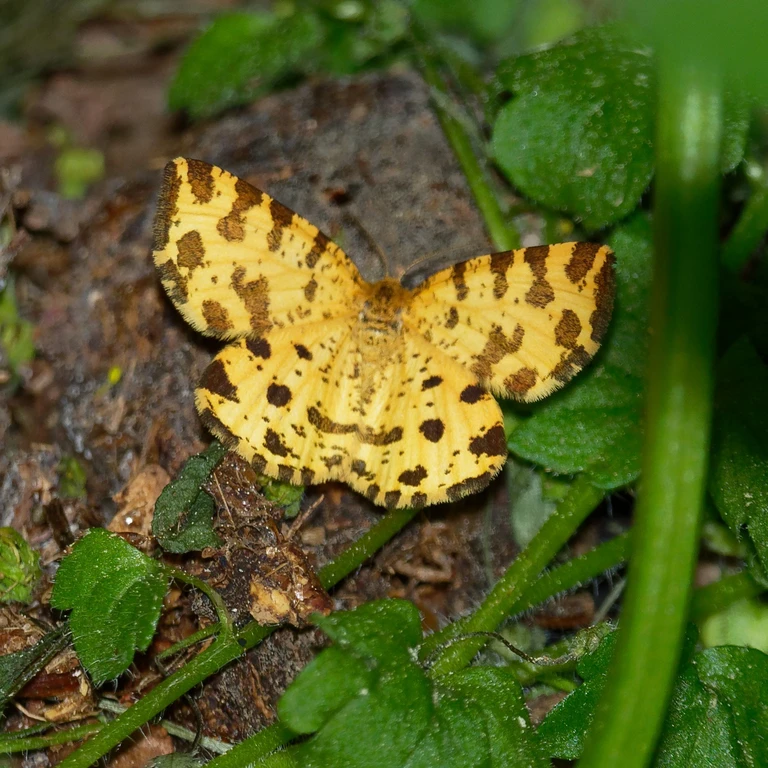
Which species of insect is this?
Pseudopanthera macularia
